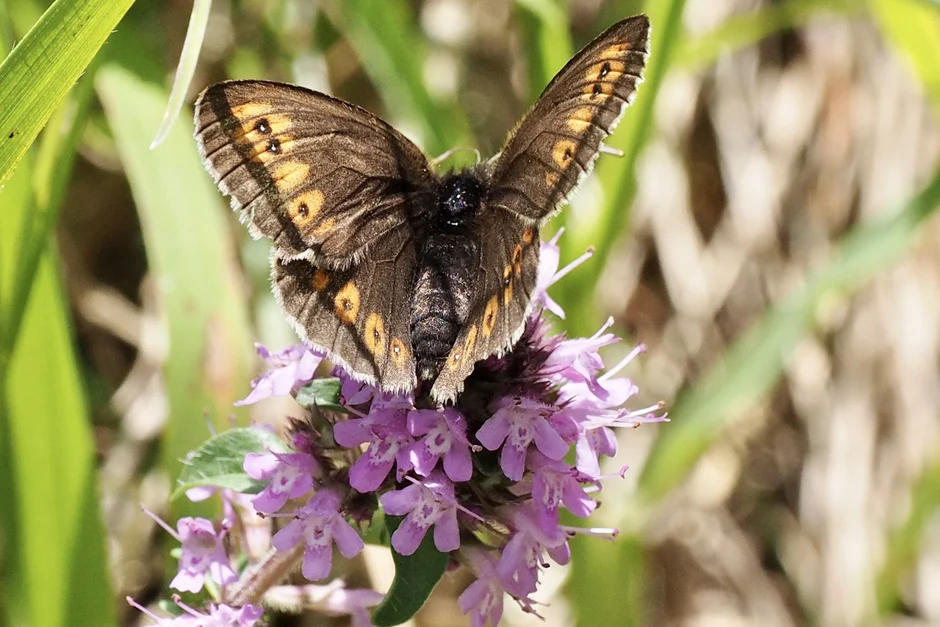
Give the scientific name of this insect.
Erebia alberganus
